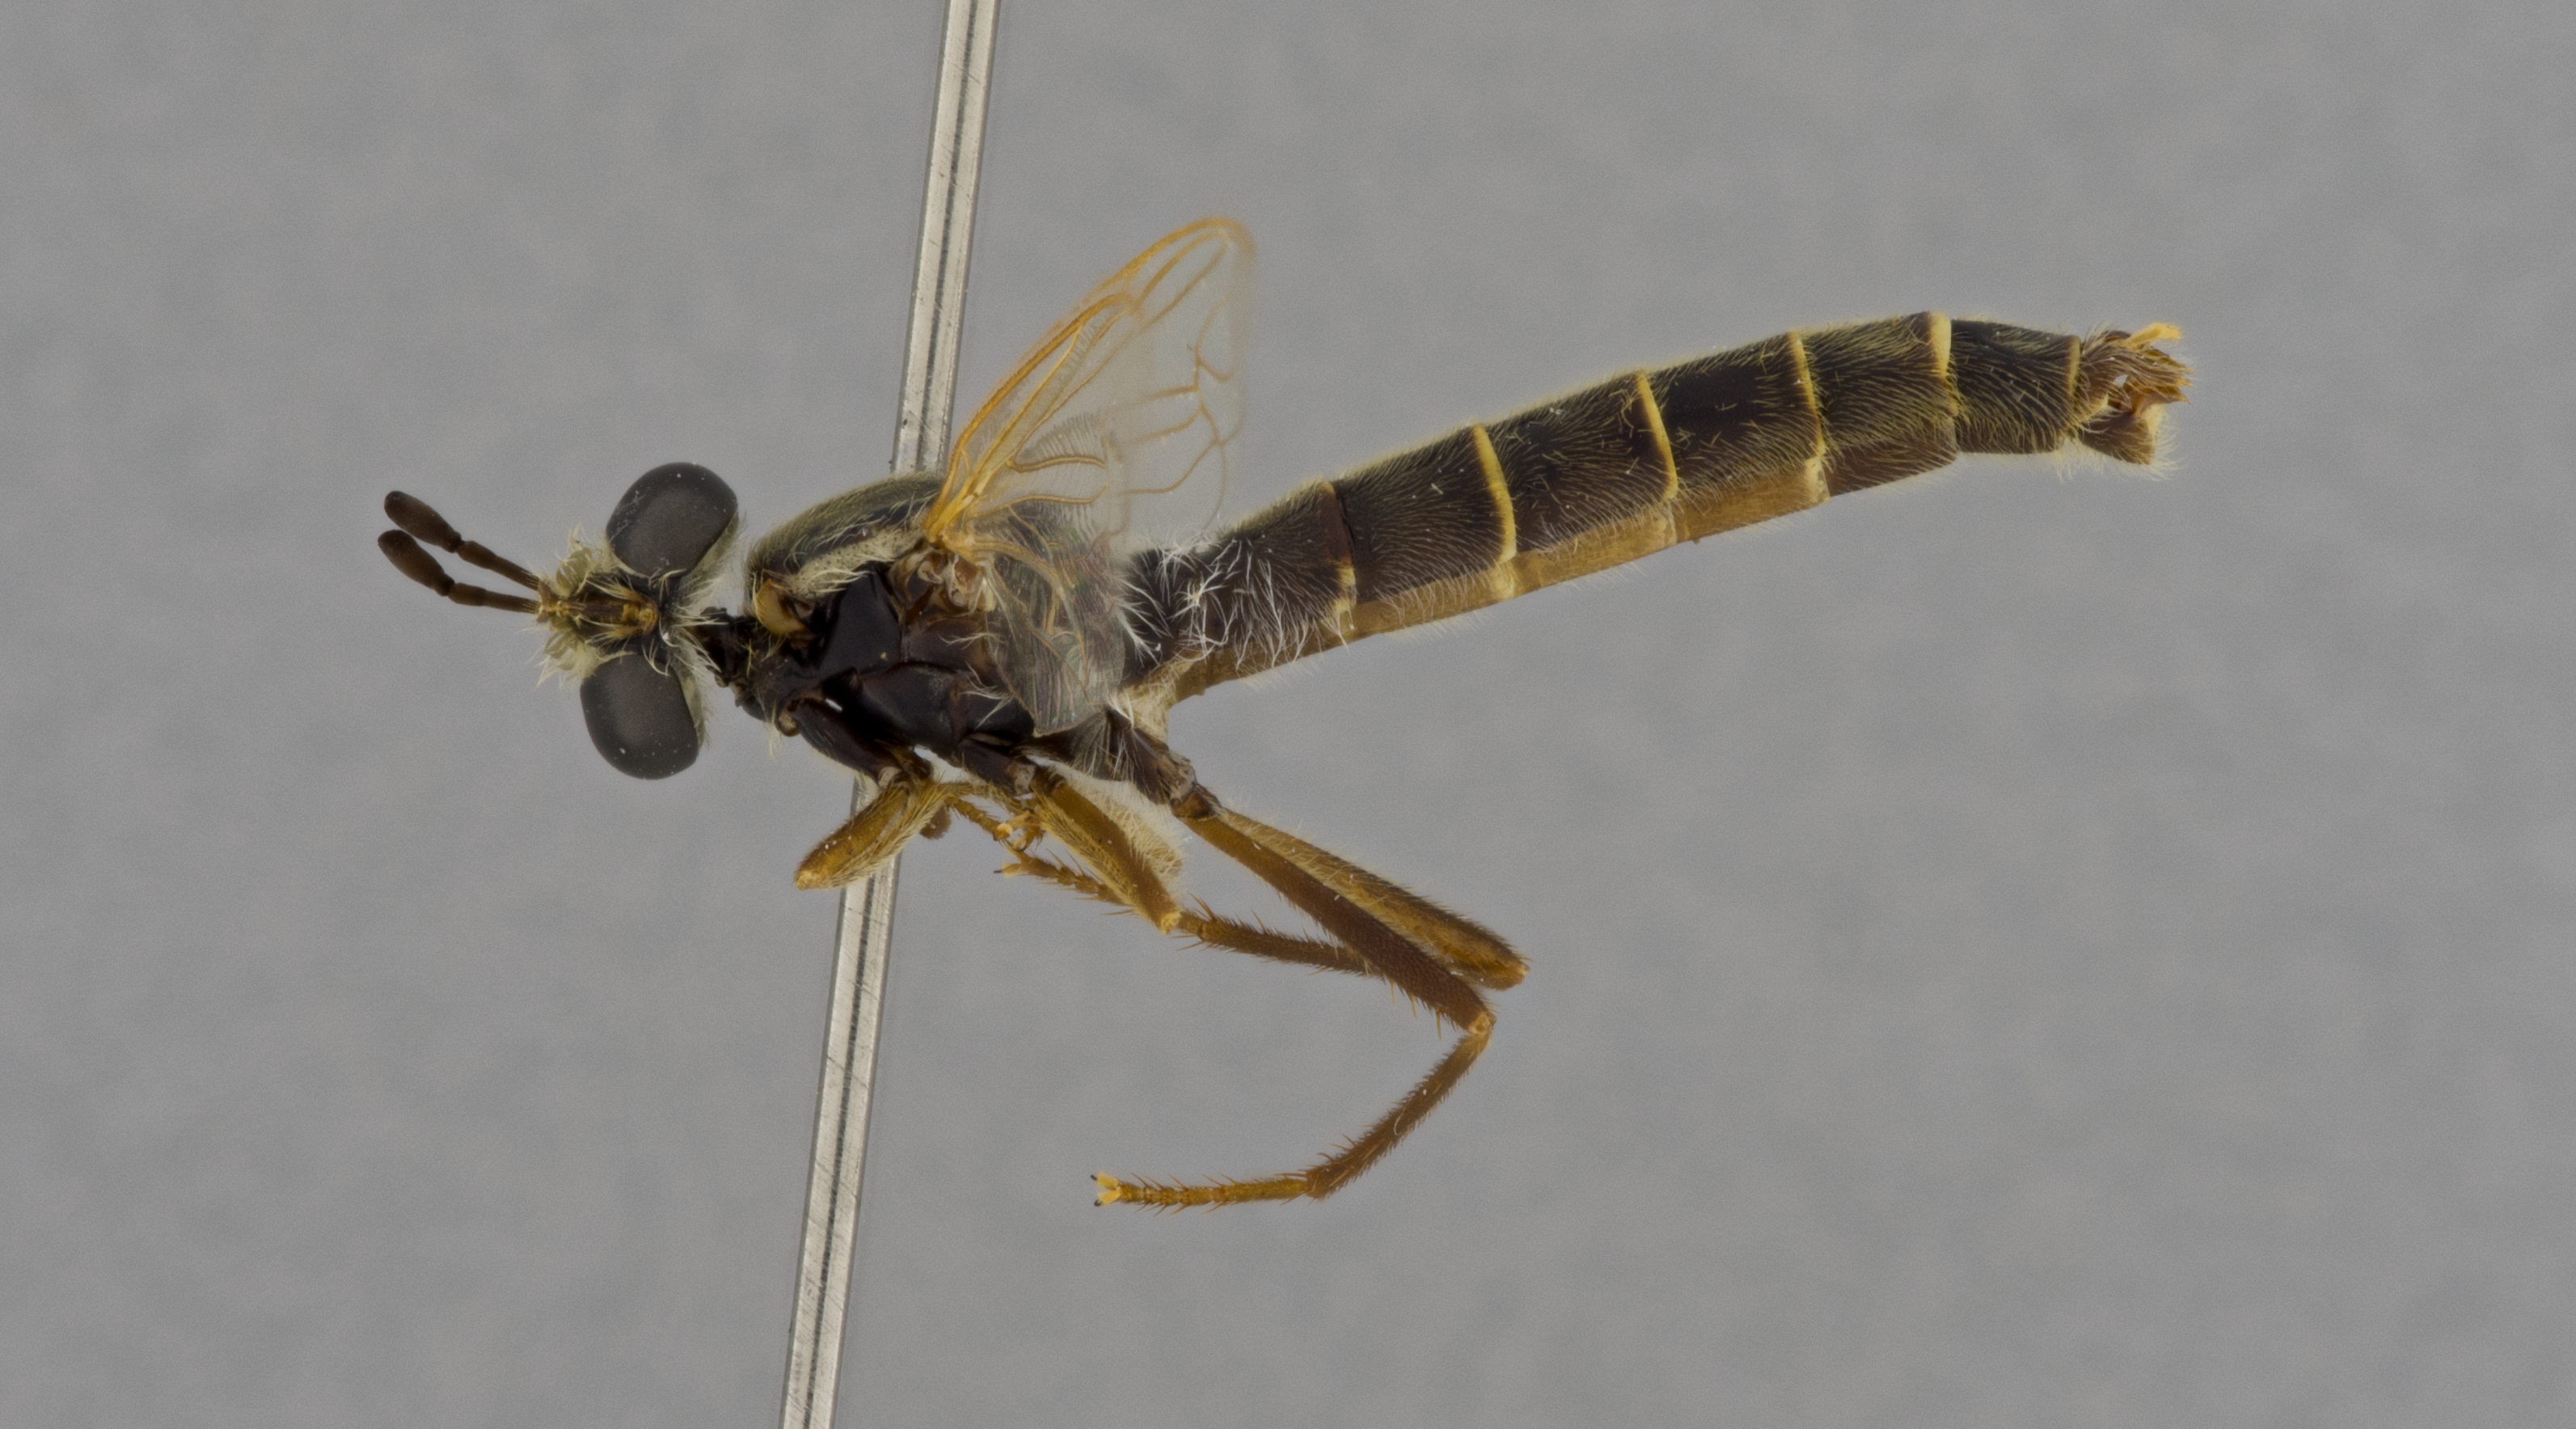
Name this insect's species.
Hessemydas seyrigi
